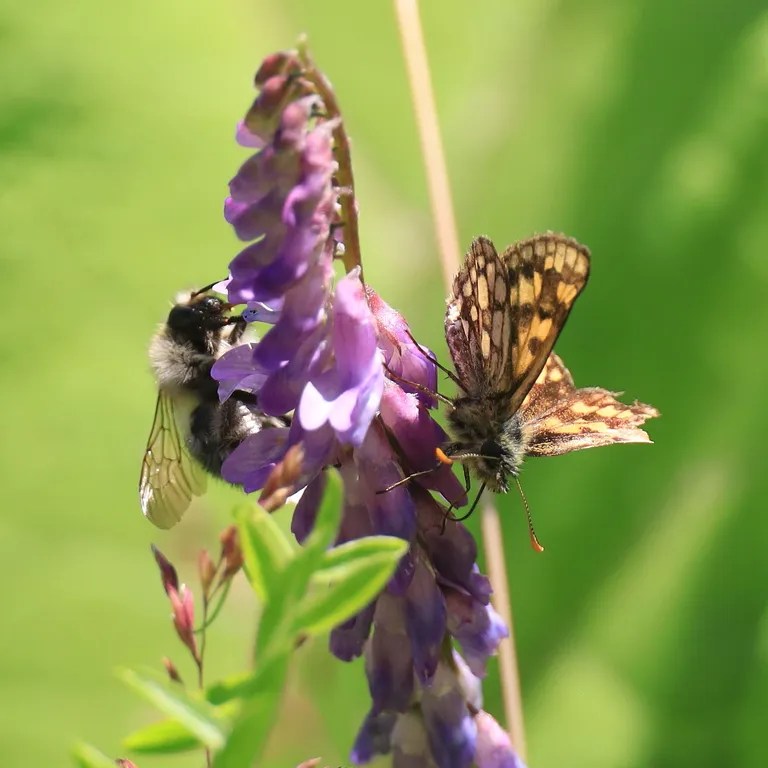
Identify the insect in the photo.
Carterocephalus palaemon
